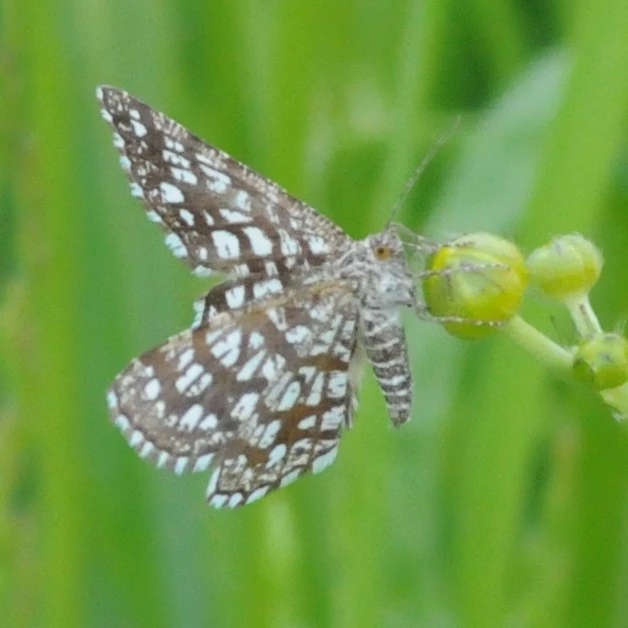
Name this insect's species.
Chiasmia clathrata
